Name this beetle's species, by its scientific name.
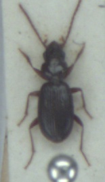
Bembidion nigropiceum
